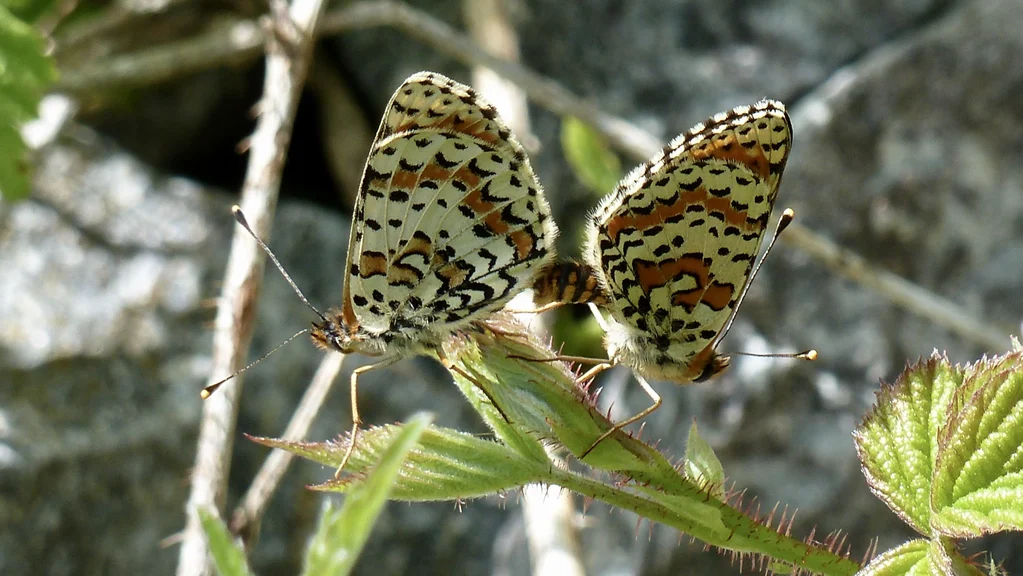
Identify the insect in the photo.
Melitaea didyma
